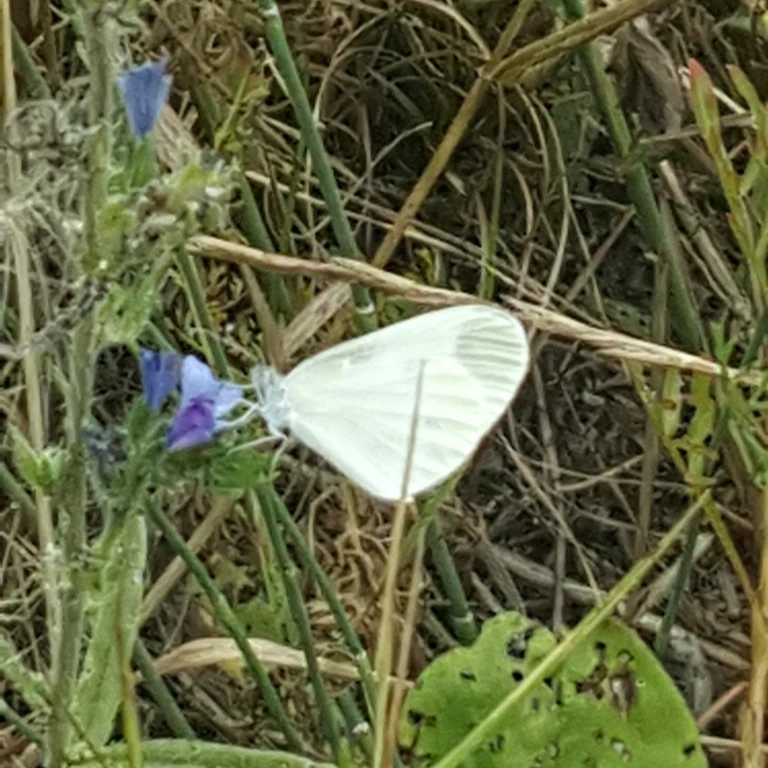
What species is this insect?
Leptidea sinapis/juvernica
